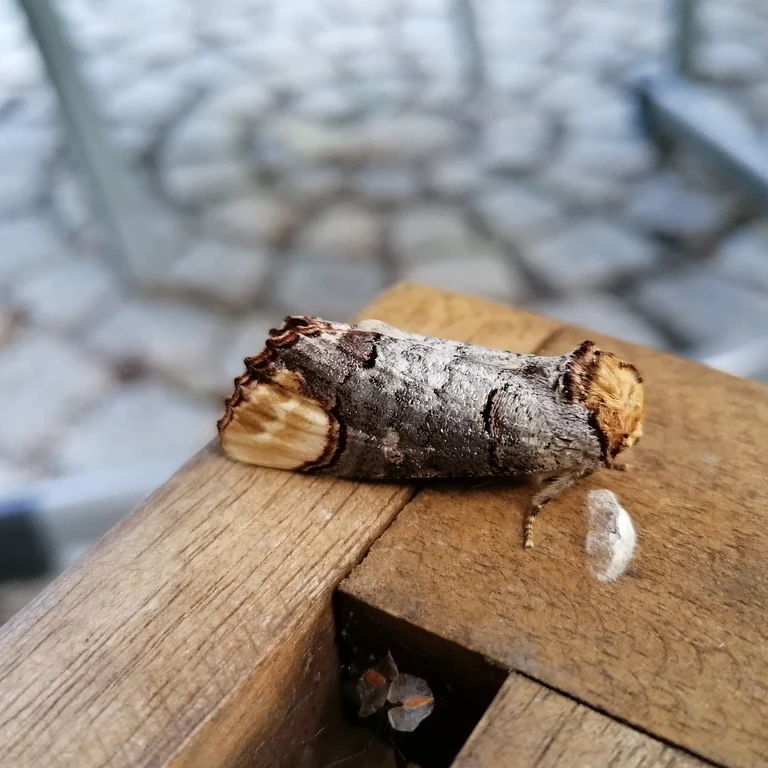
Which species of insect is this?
Phalera bucephala
